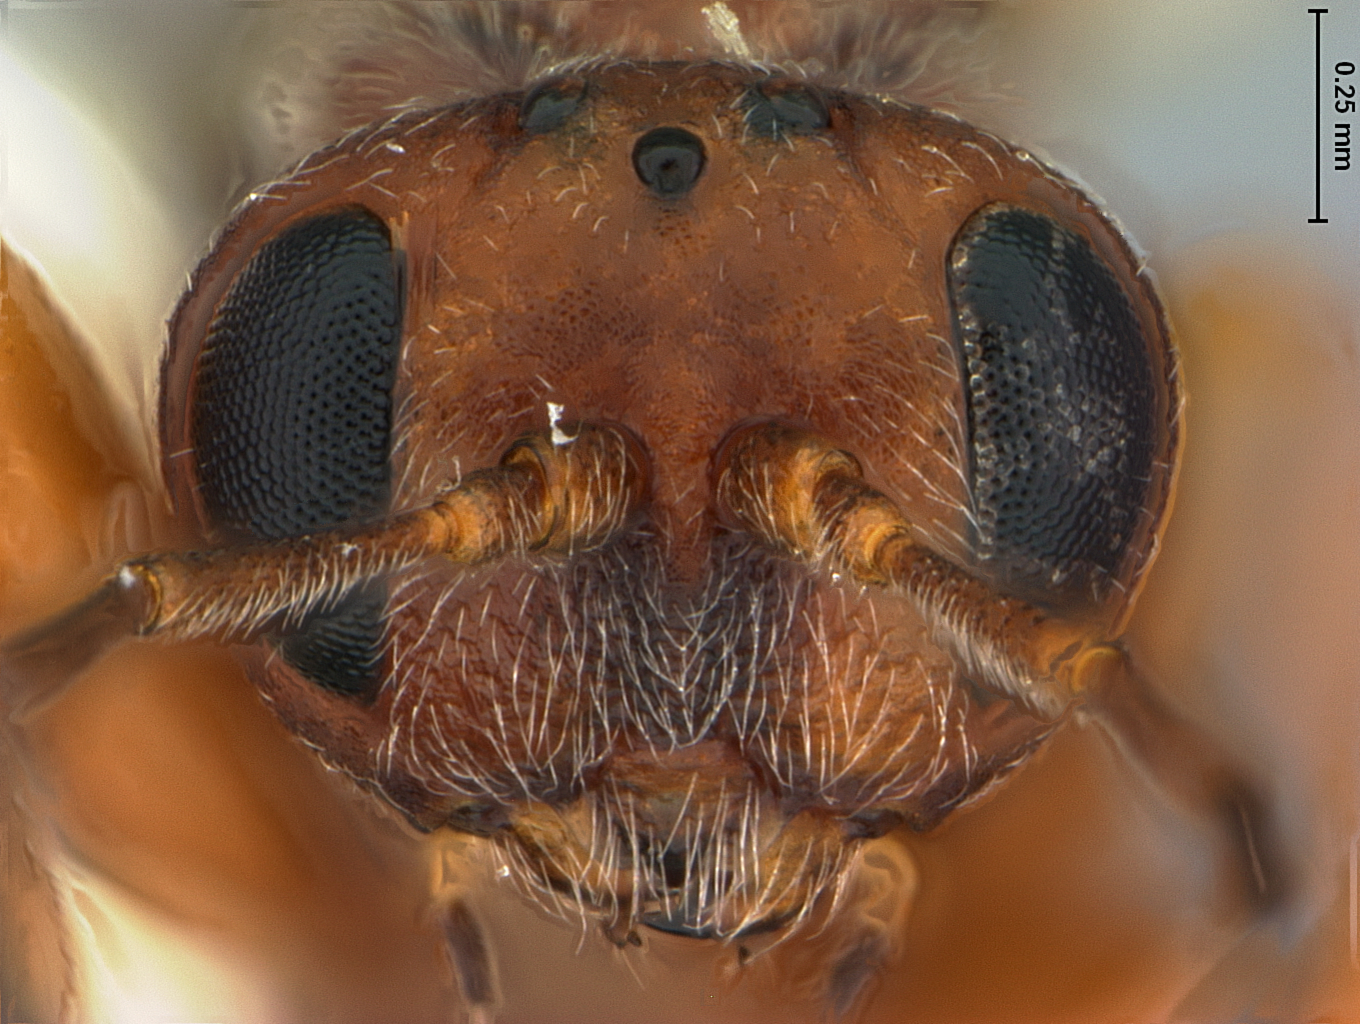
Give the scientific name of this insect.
Eumayriella archboldi
